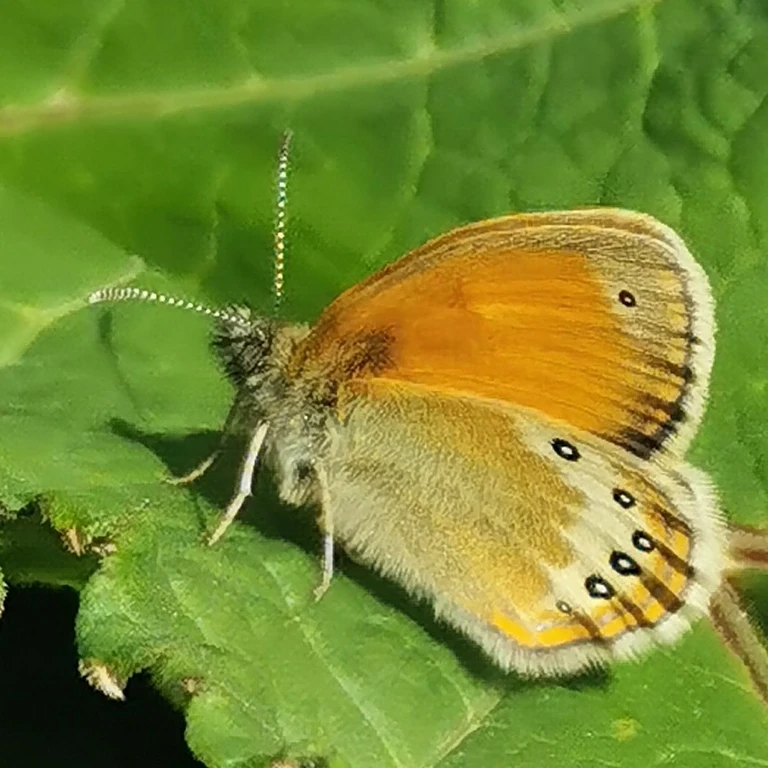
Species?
Coenonympha gardetta
